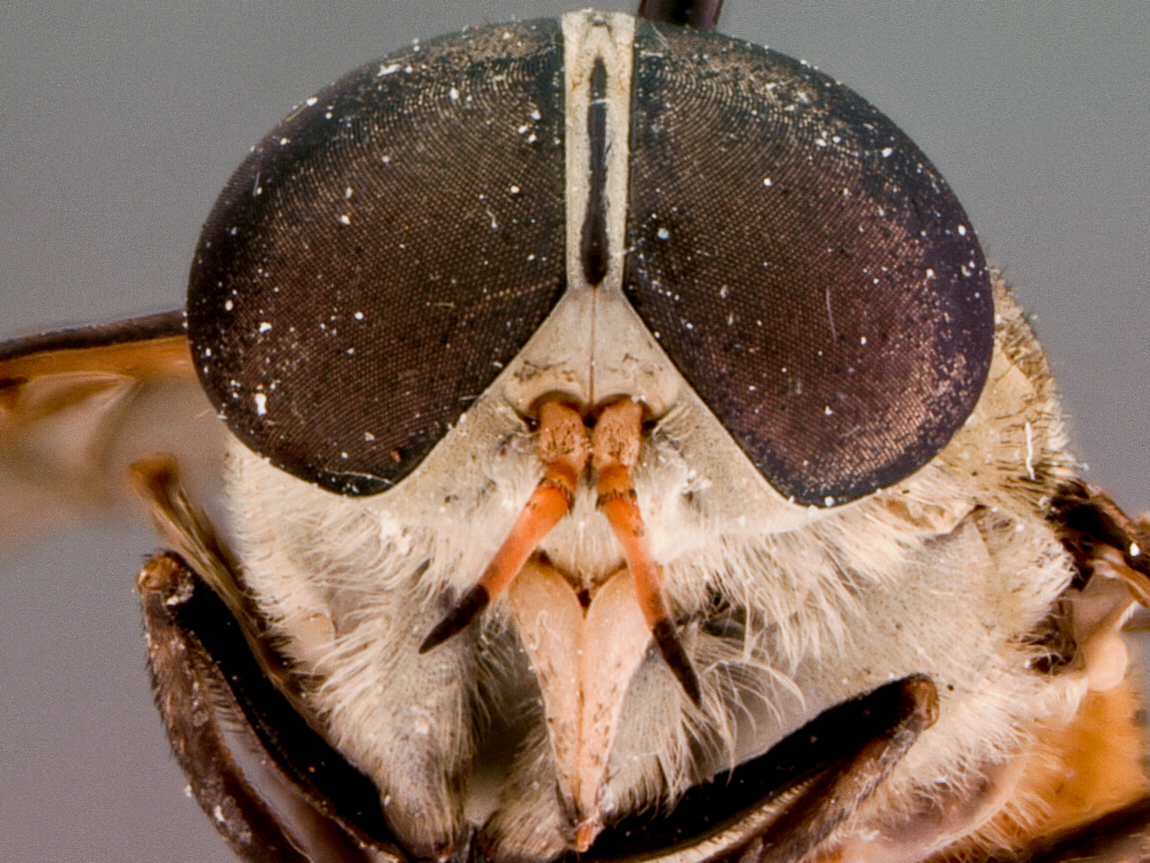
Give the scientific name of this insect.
Tabanus toumanoffi
